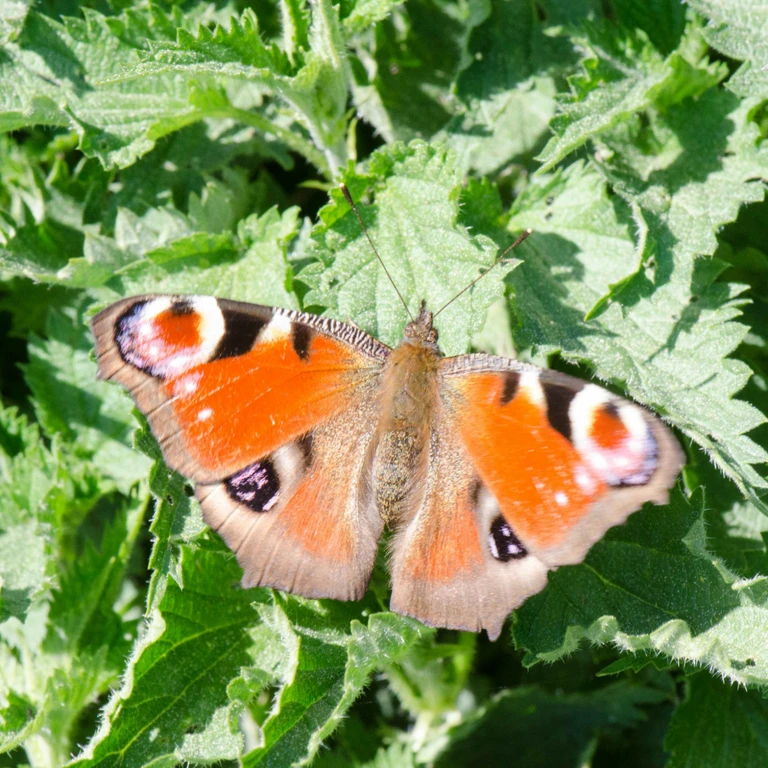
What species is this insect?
Aglais io
